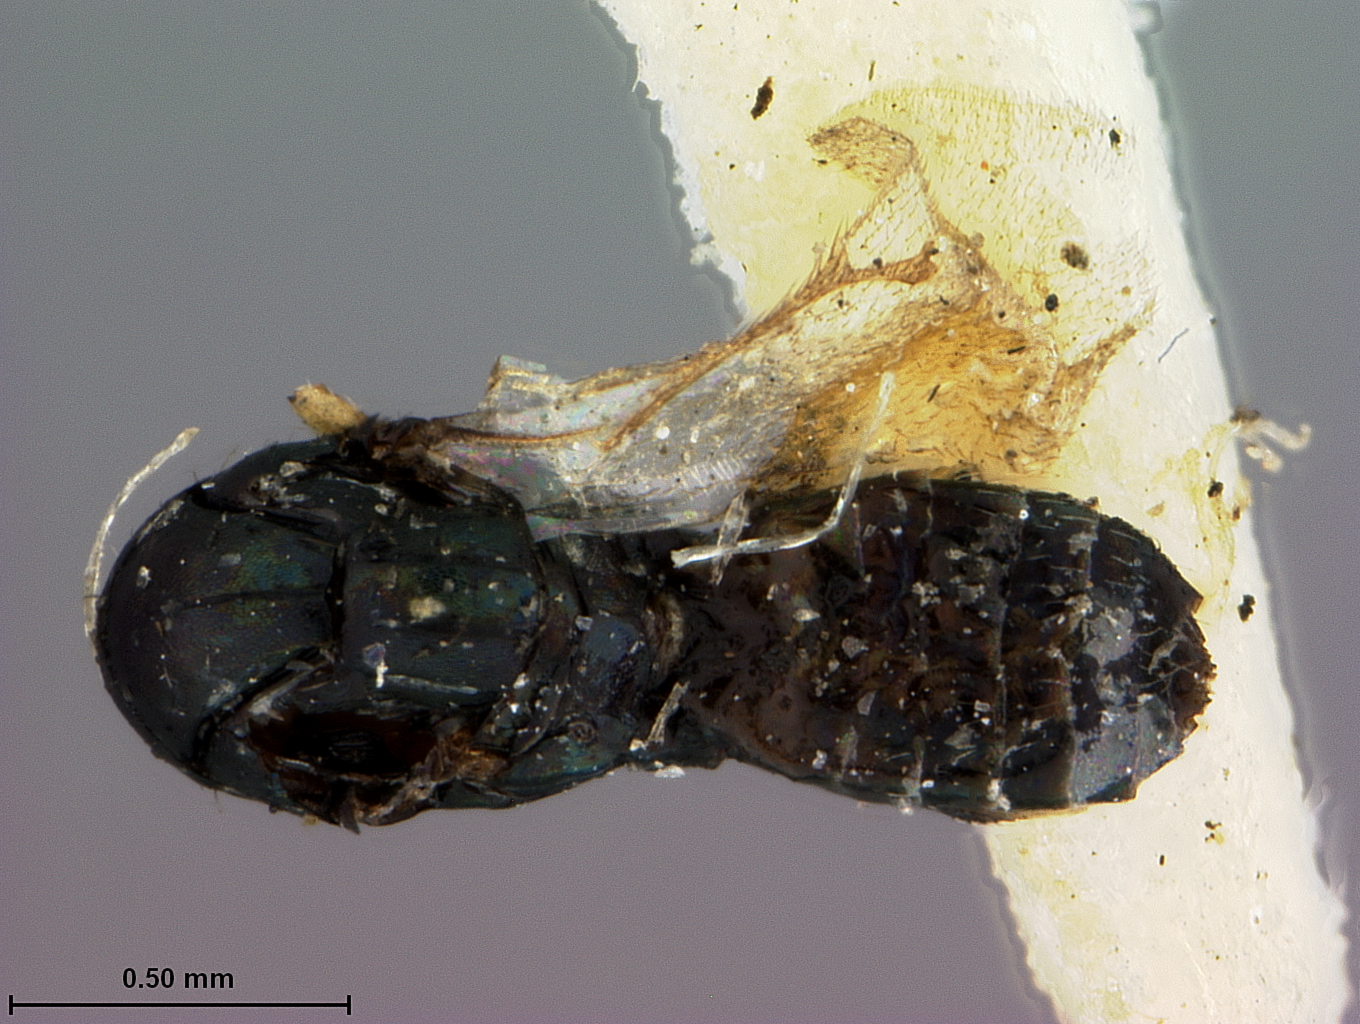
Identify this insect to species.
Tetrastichus californicus
